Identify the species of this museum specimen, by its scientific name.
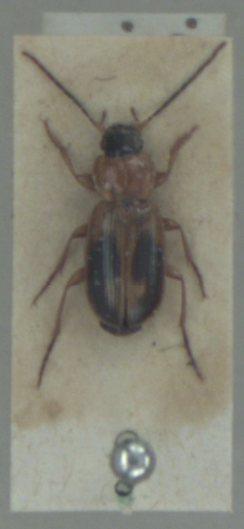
Badister bullatus
